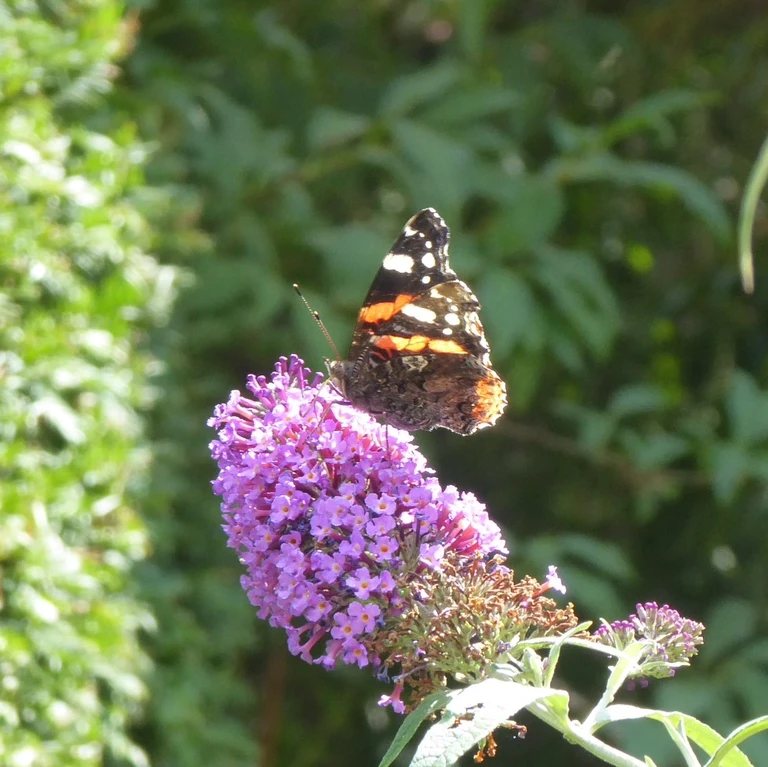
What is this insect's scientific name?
Vanessa atalanta
